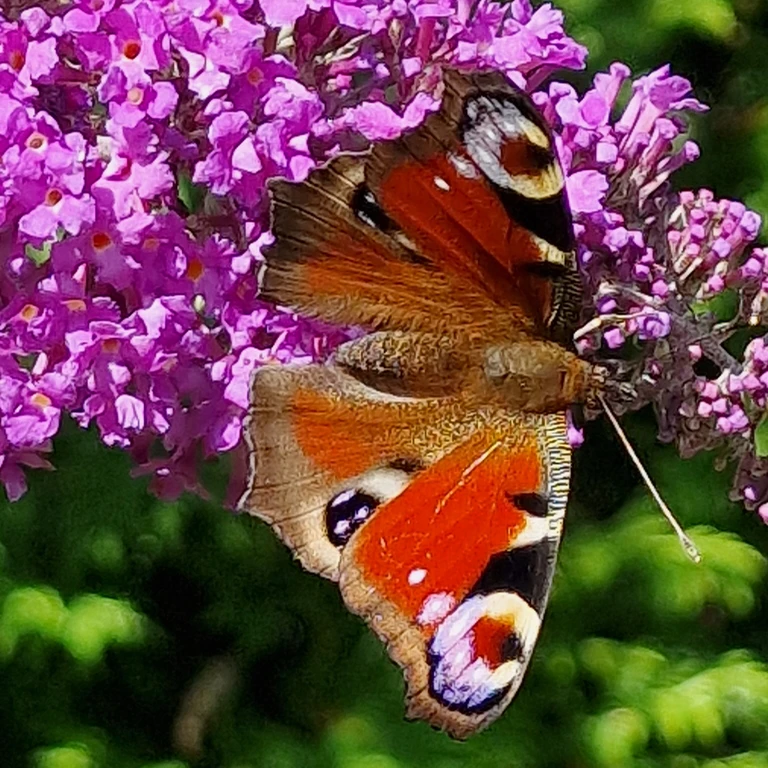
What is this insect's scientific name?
Aglais io
